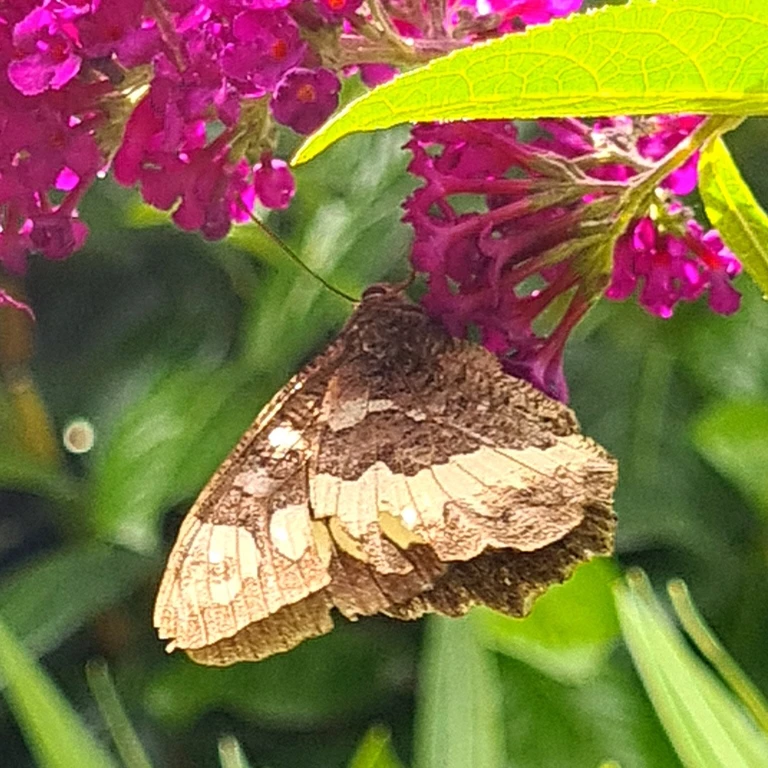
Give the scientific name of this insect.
Brintesia circe
